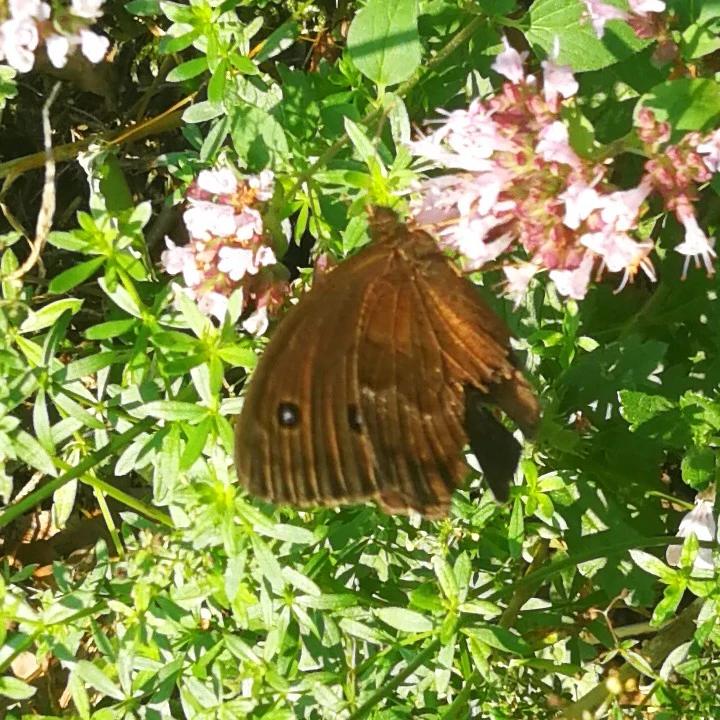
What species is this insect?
Minois dryas
